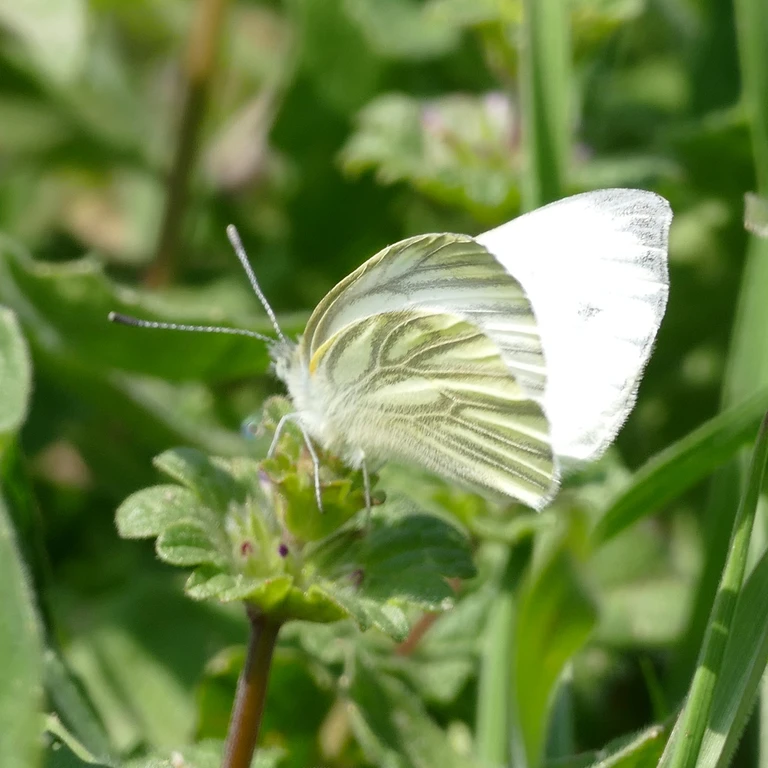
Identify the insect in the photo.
Pieris napi
